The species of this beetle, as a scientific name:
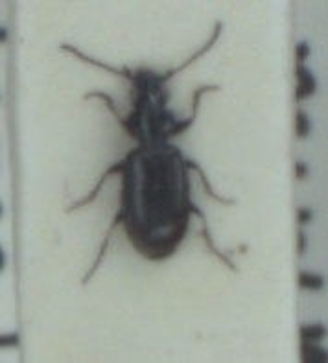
Bembidion minimum
